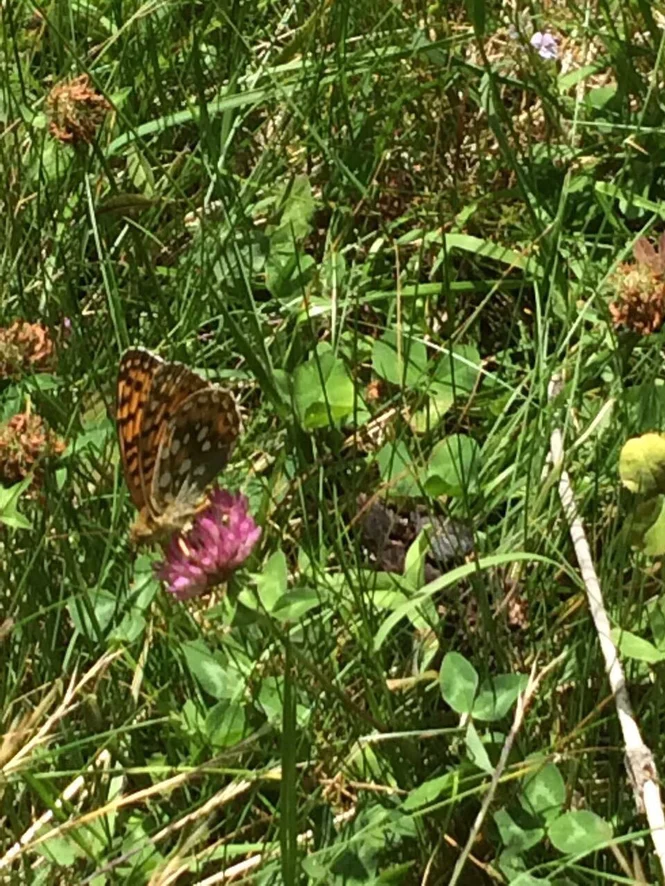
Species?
Speyeria aglaja
